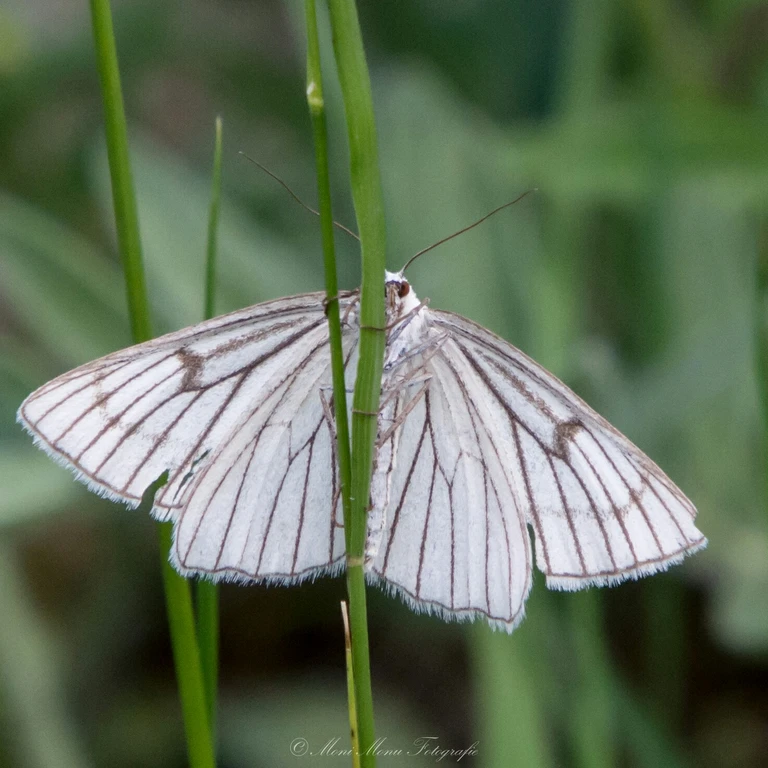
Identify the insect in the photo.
Siona lineata
